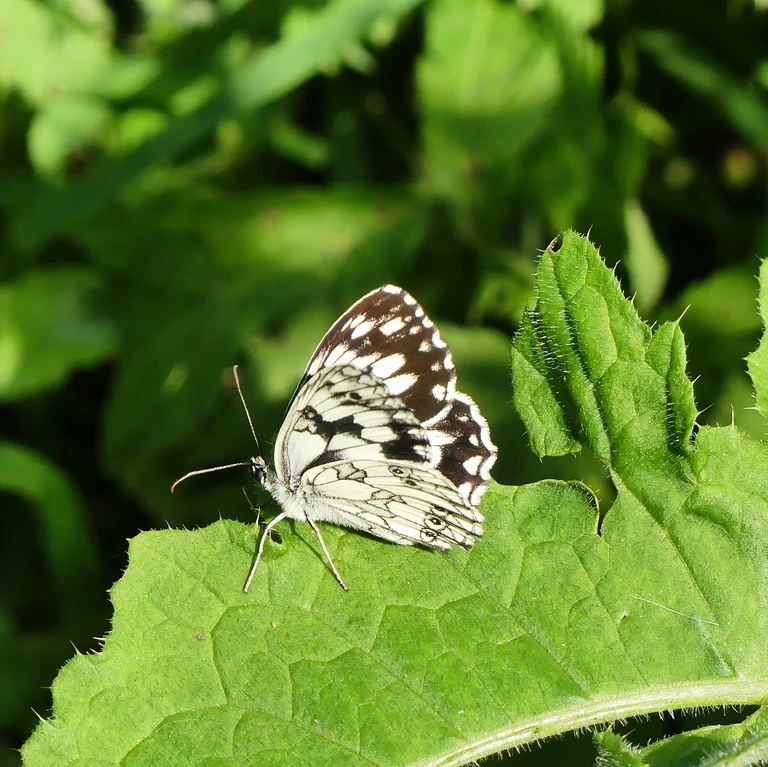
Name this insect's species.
Melanargia galathea
